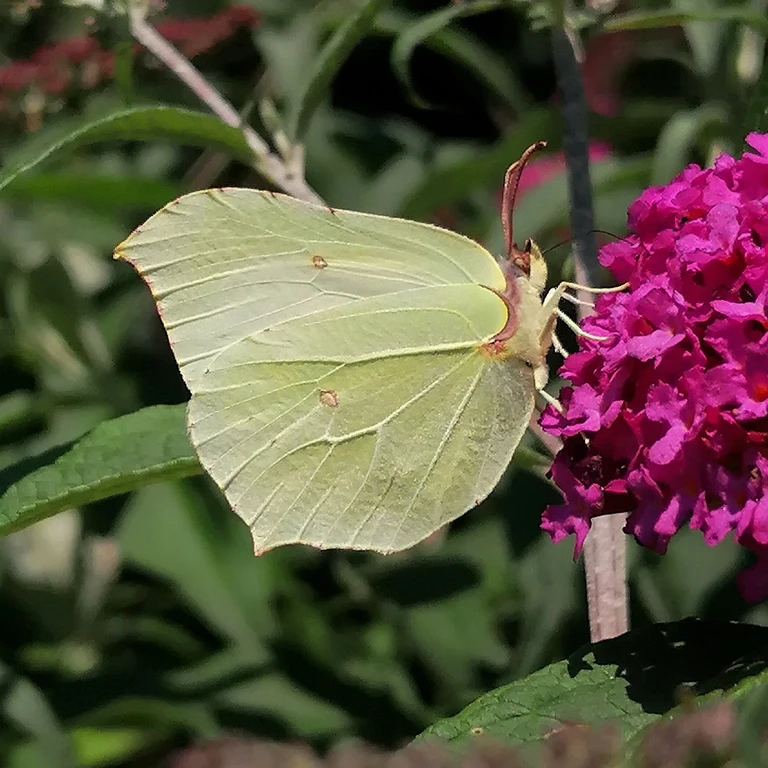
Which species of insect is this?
Gonepteryx rhamni
